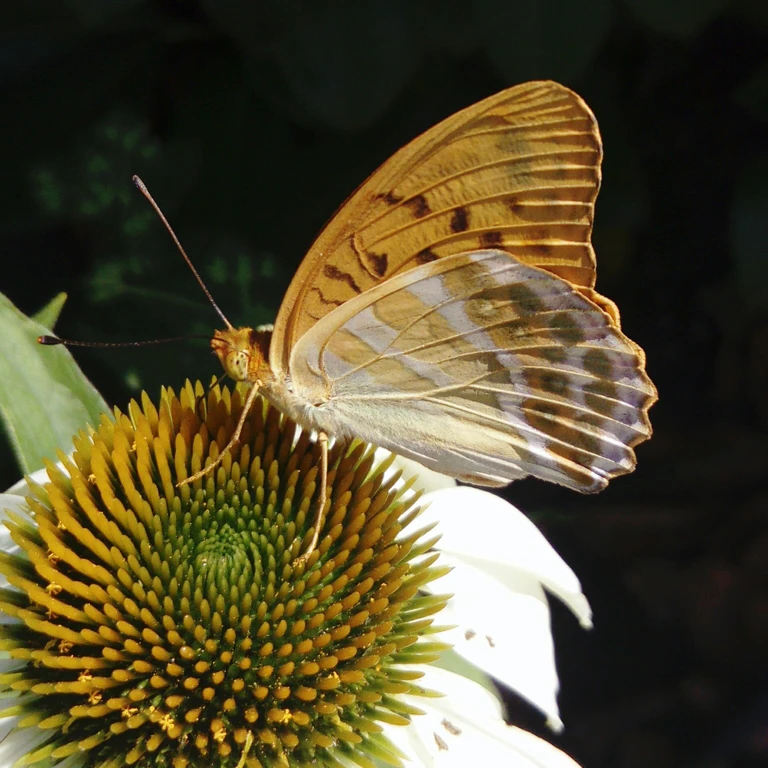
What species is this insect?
Argynnis paphia
